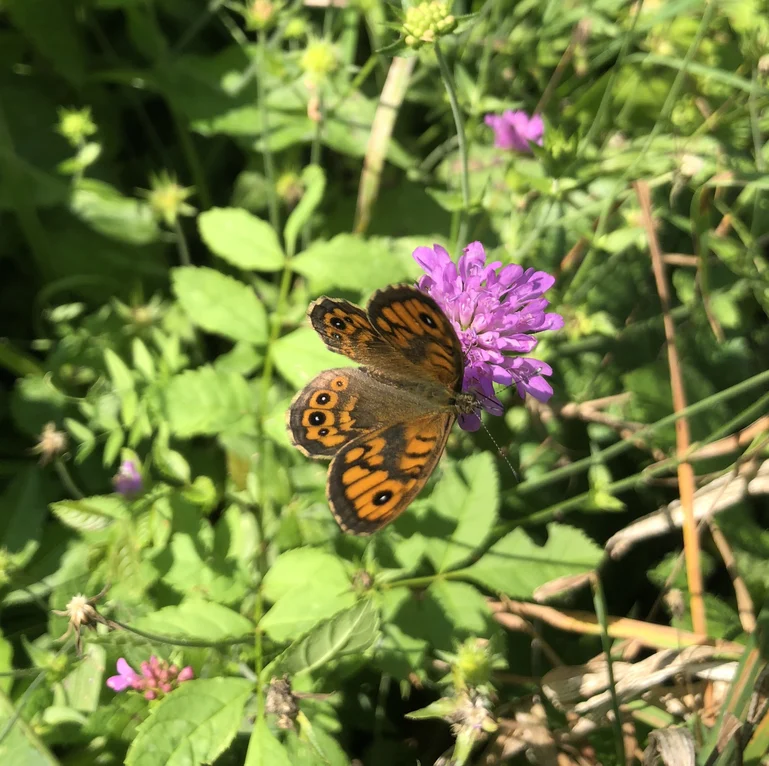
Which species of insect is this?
Lasiommata megera (also Pararge megera)
